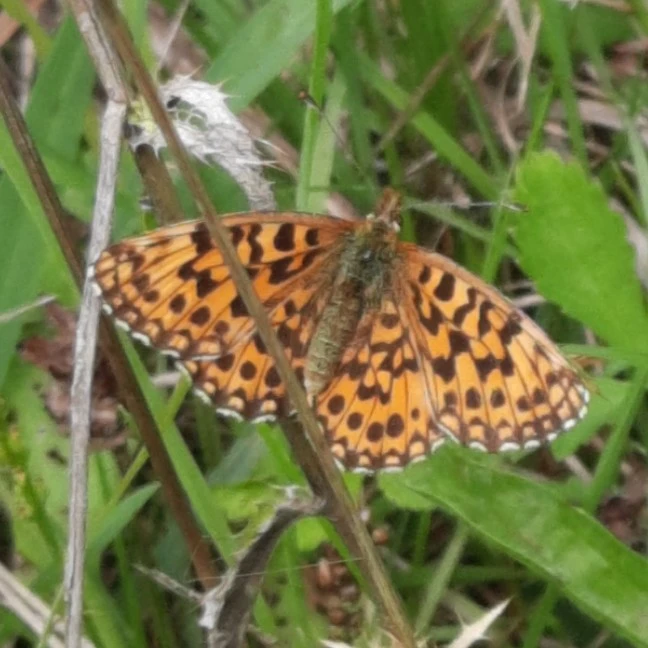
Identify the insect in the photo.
Boloria dia
